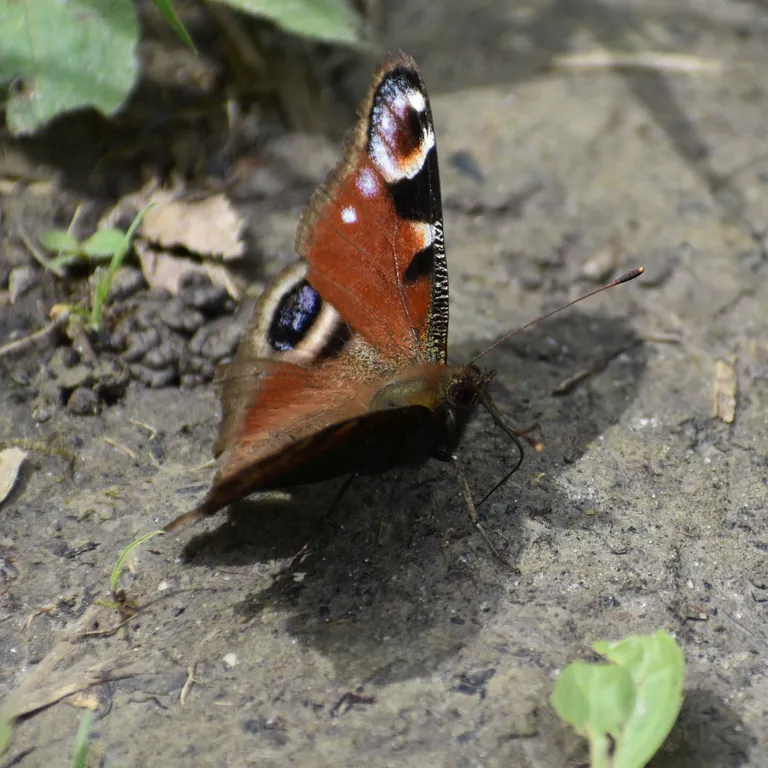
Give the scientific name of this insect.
Aglais io
